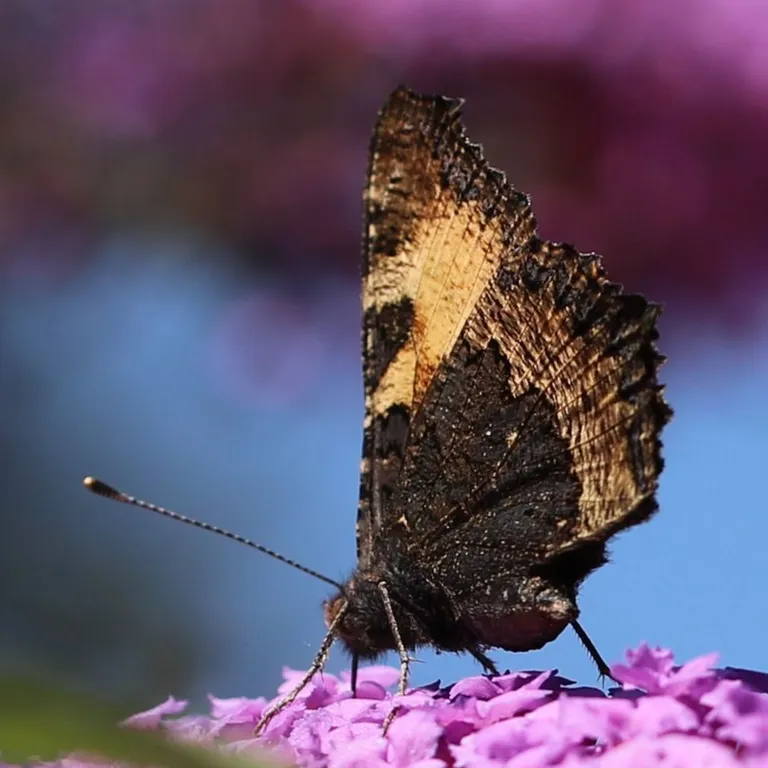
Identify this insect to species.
Aglais urticae
